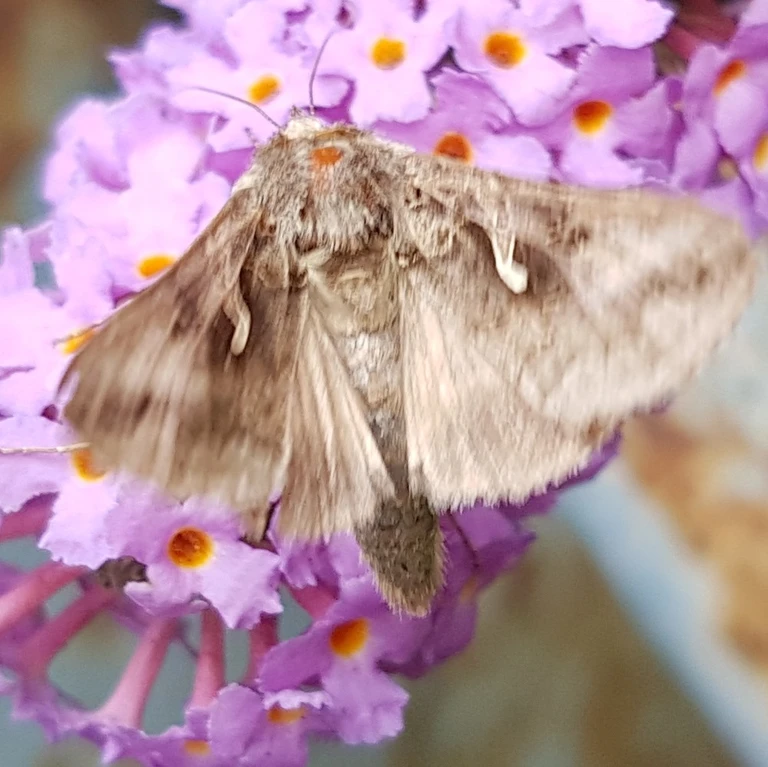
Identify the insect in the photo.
Autographa gamma
